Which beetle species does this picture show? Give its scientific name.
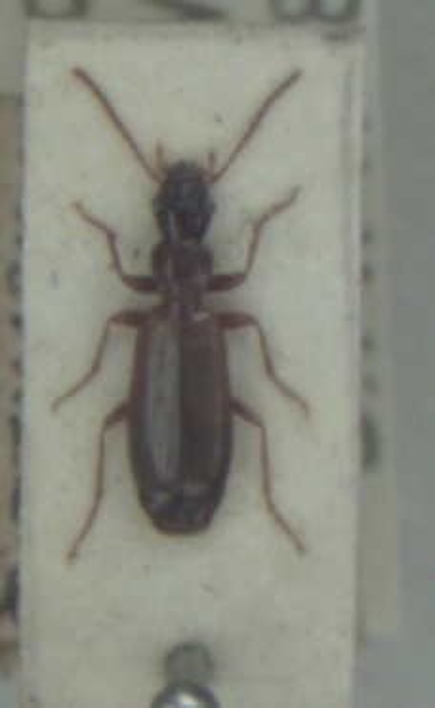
Paradromius linearis
